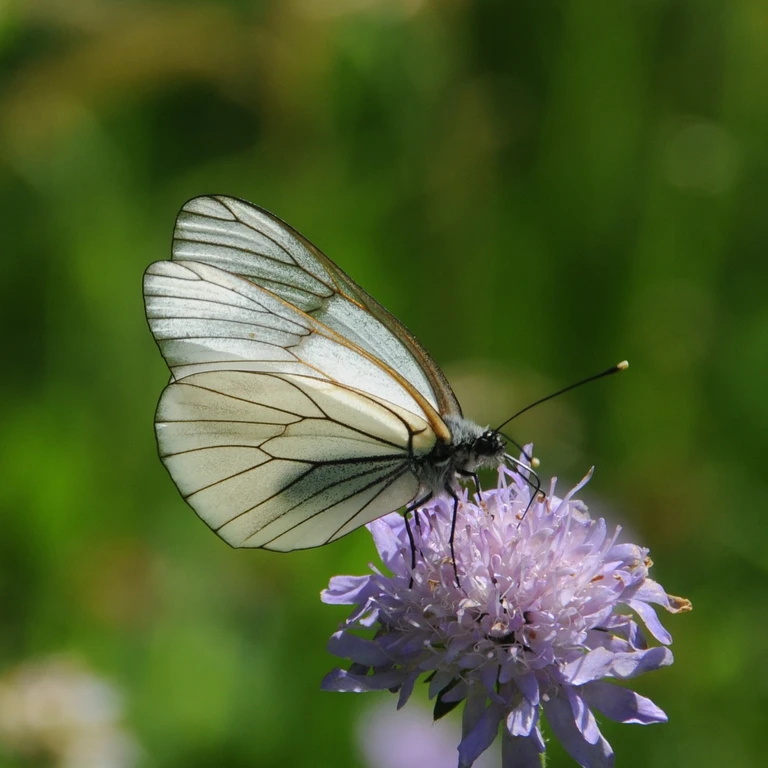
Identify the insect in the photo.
Aporia crataegi
